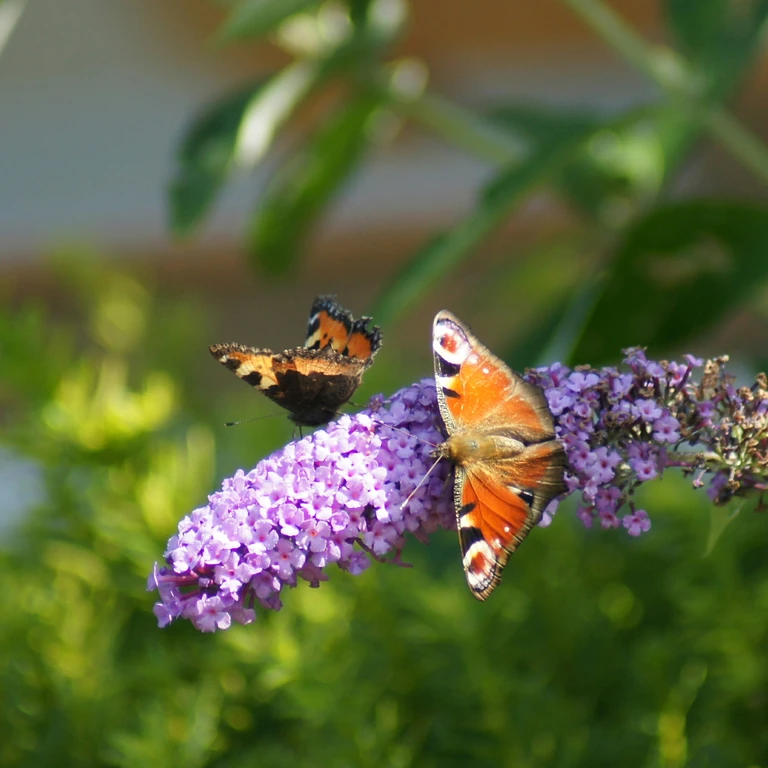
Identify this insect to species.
Aglais io
